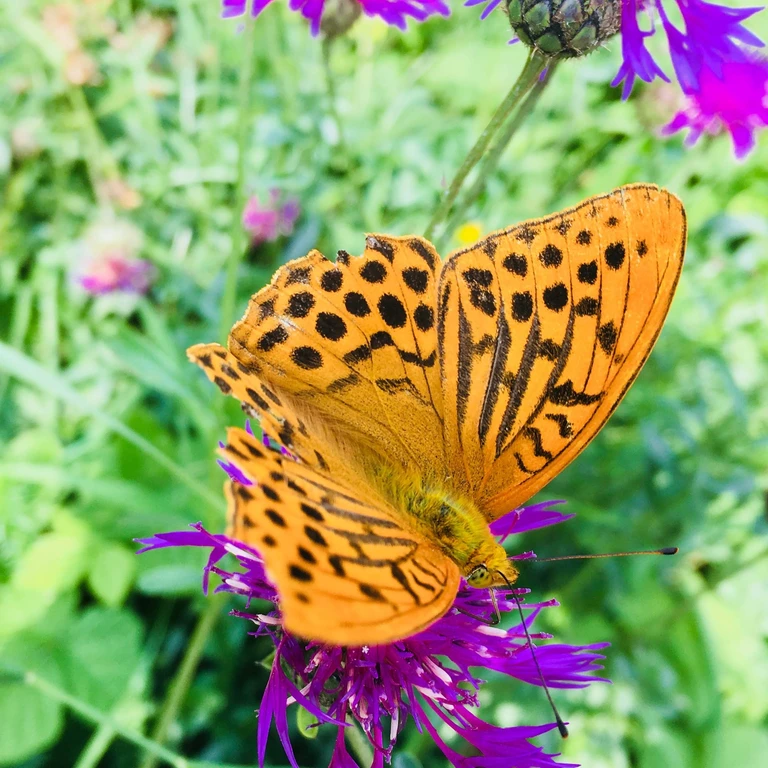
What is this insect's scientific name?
Argynnis paphia
